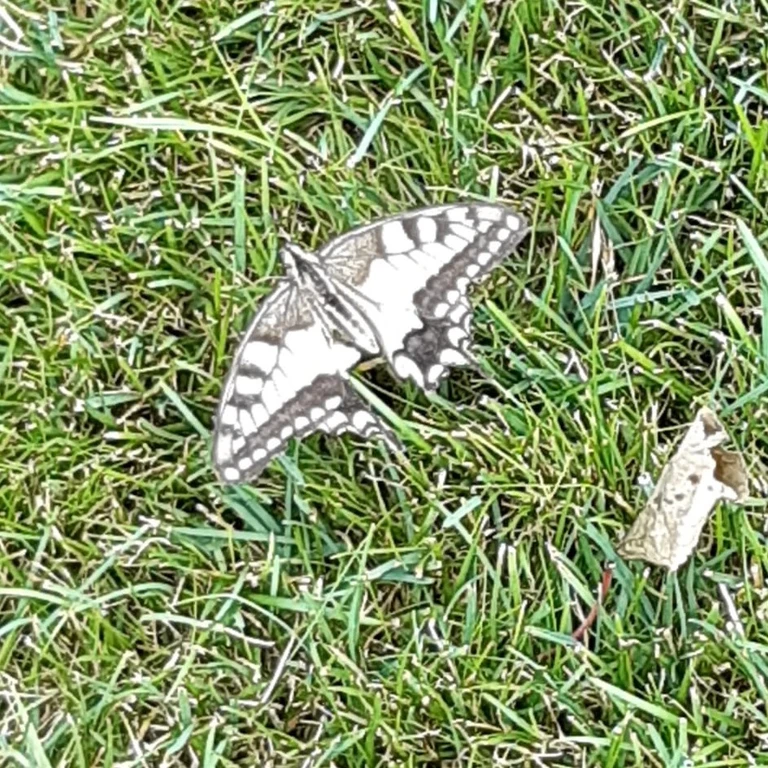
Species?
Papilio machaon
